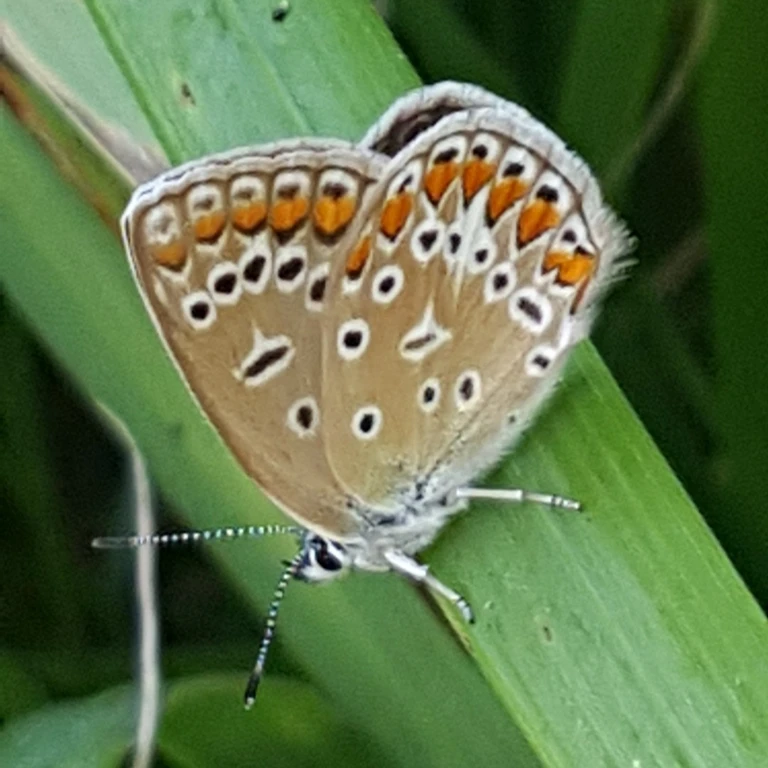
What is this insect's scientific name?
Polyommatus icarus
